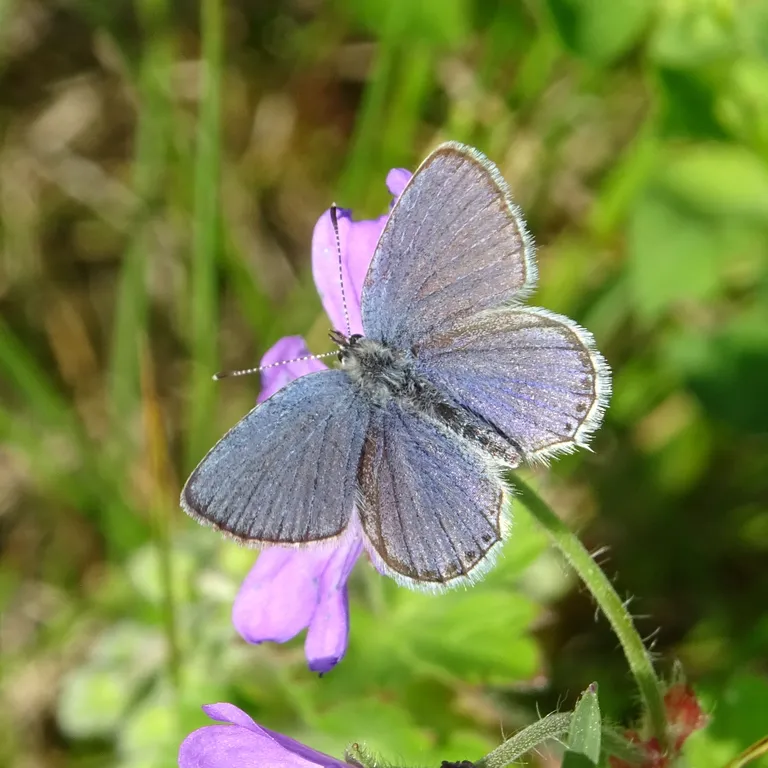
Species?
Cupido argiades (also Elkalyce argiades)
